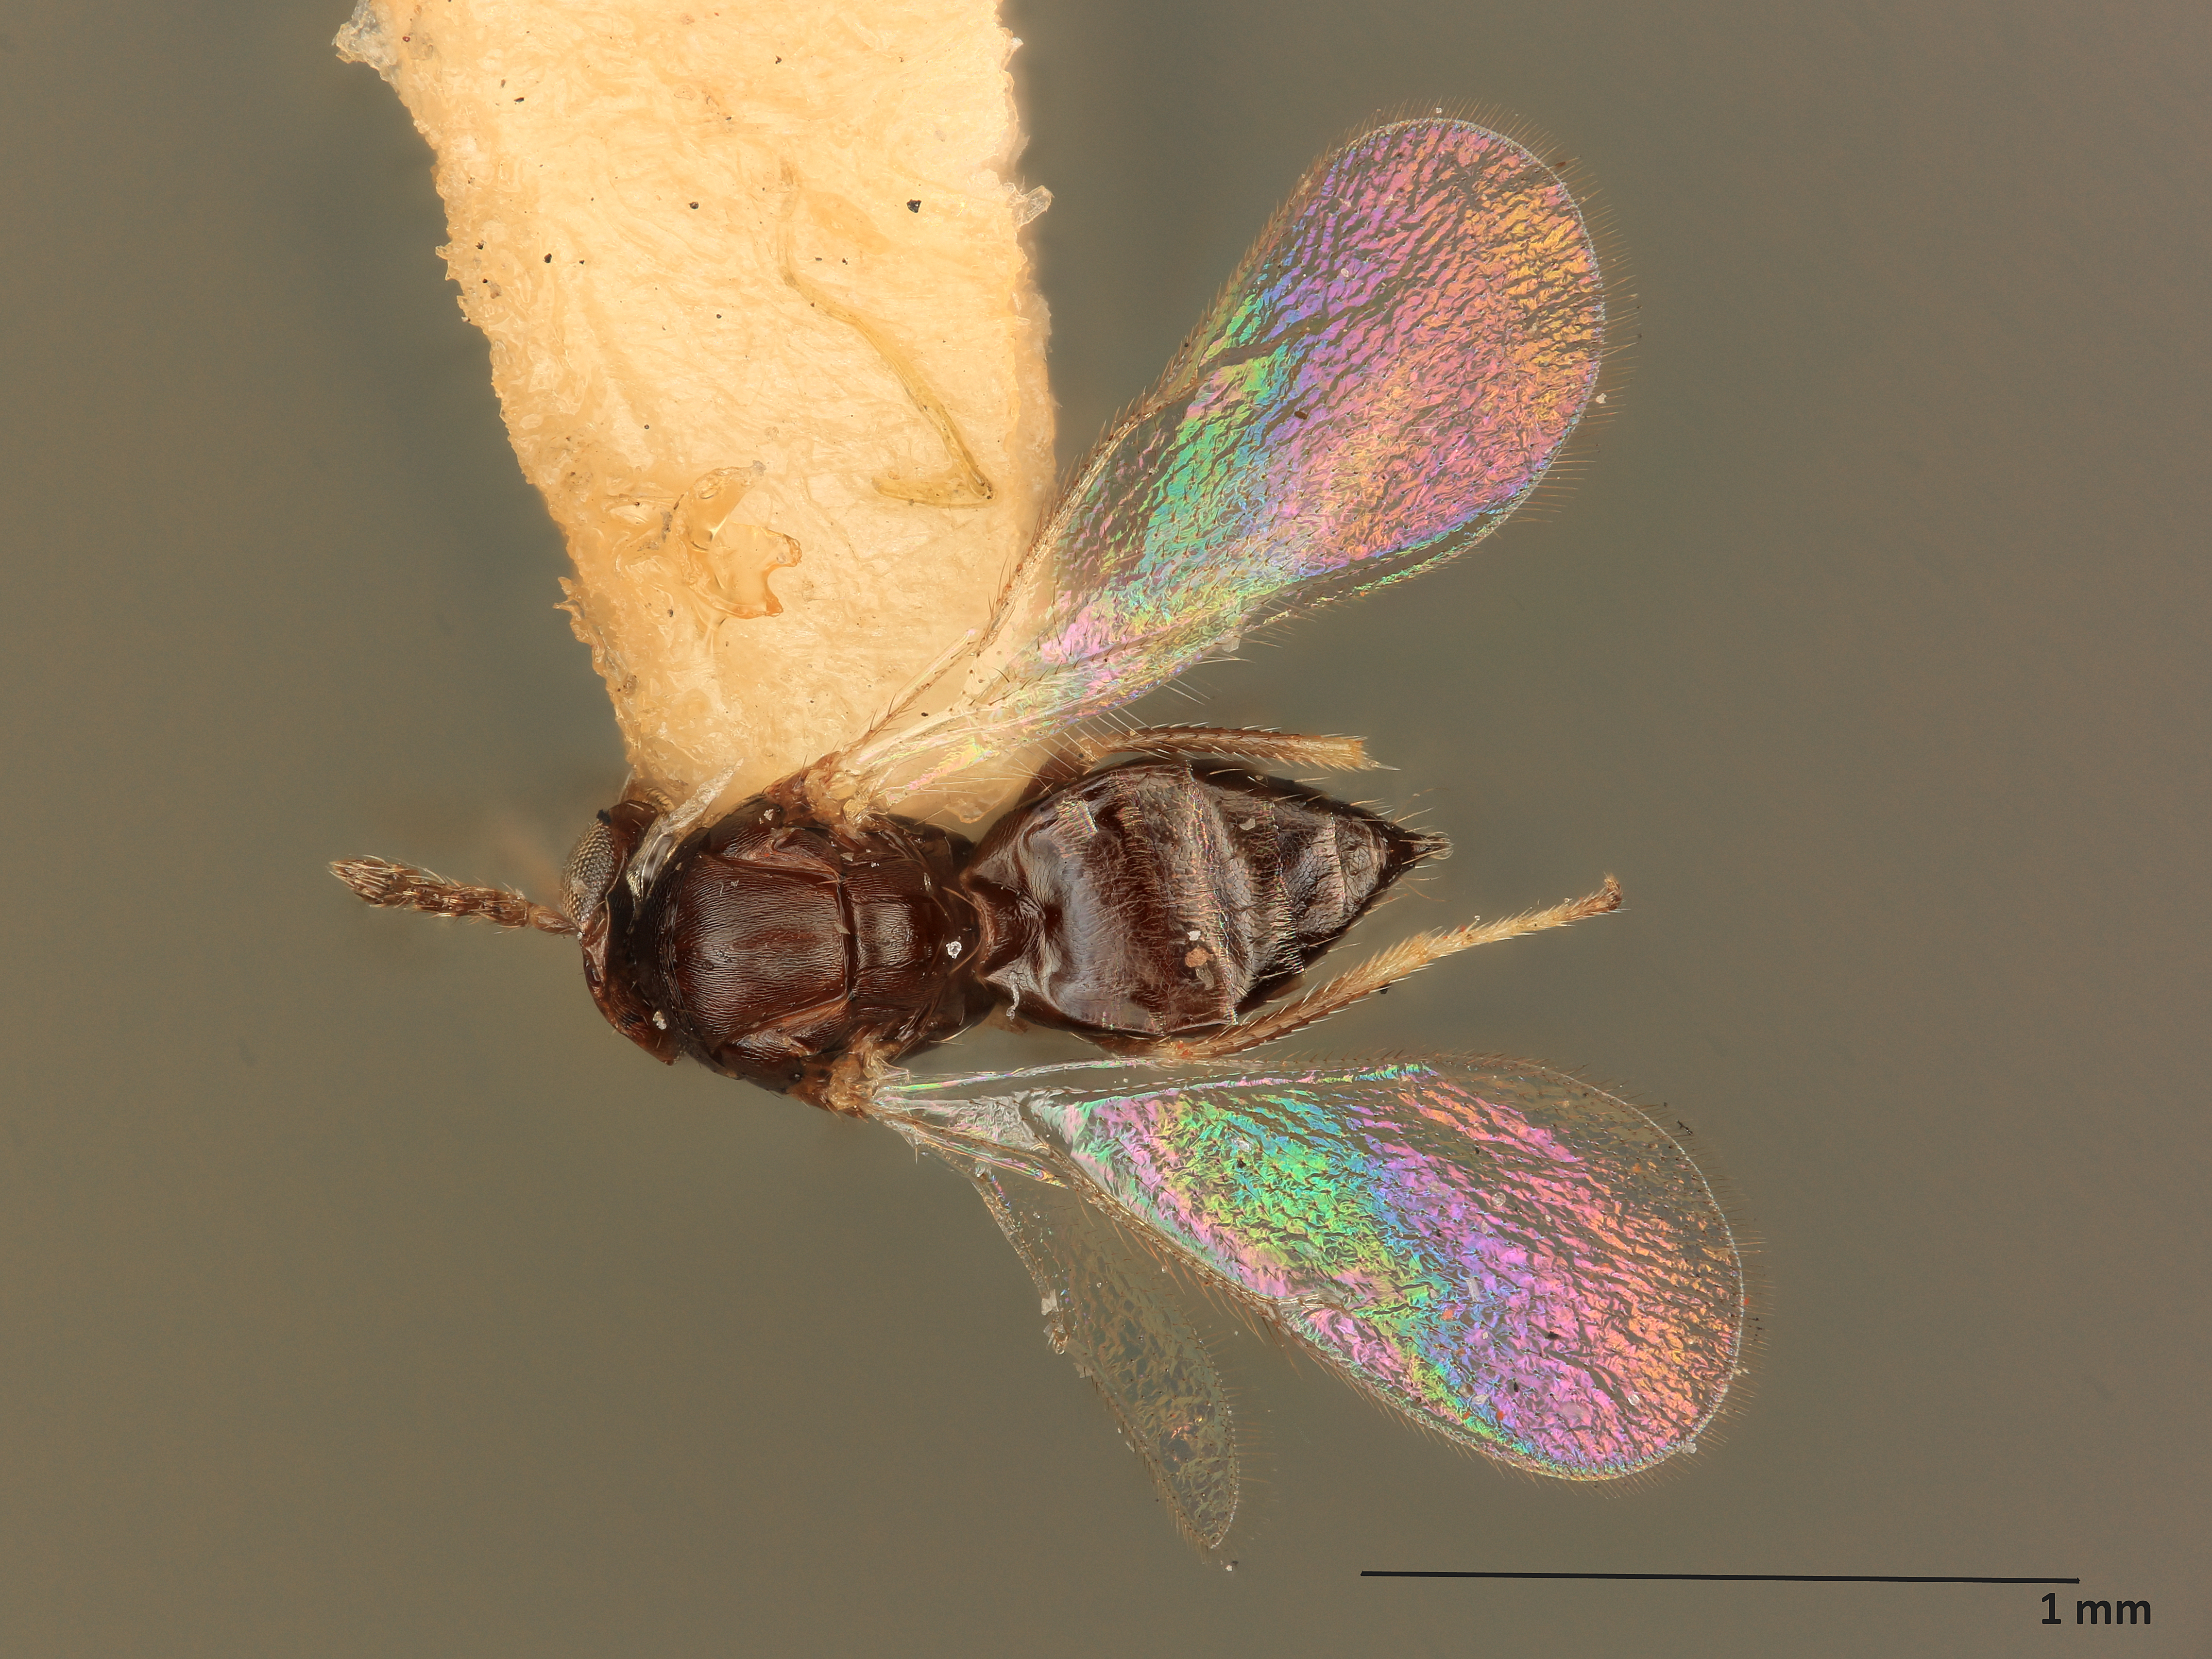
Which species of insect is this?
Tetrastichus silvaticus
